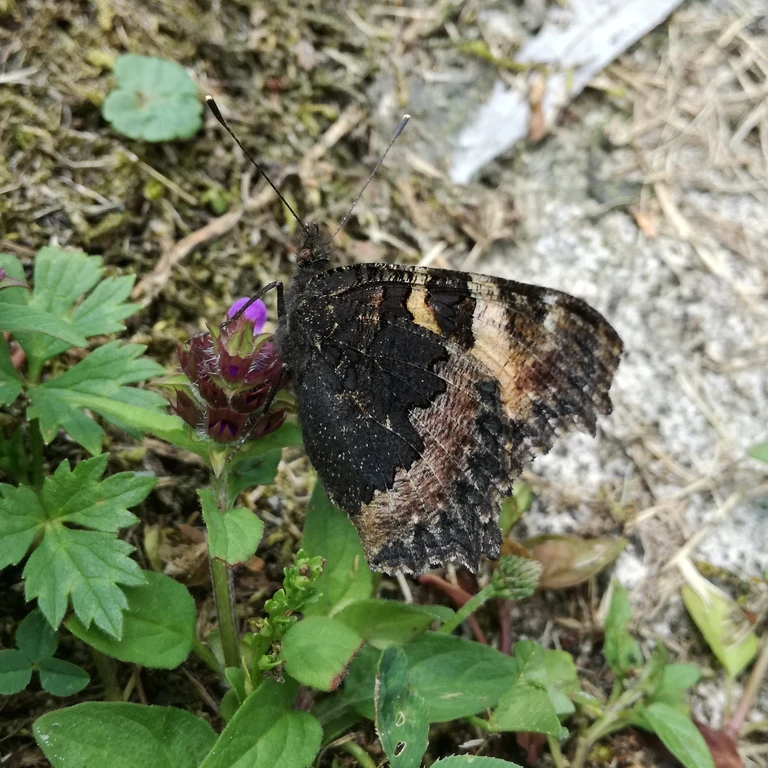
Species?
Aglais urticae
